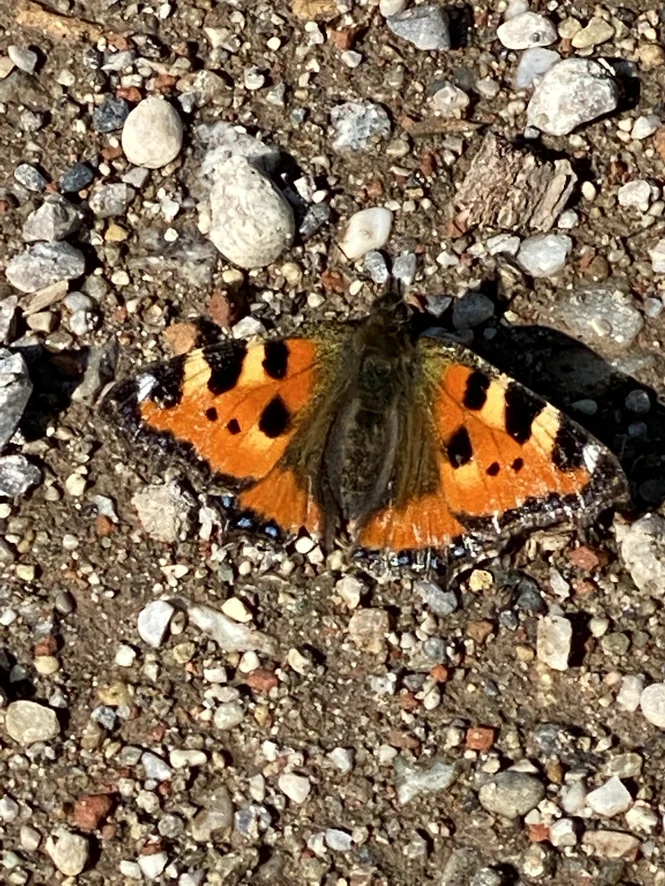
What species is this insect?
Aglais urticae
